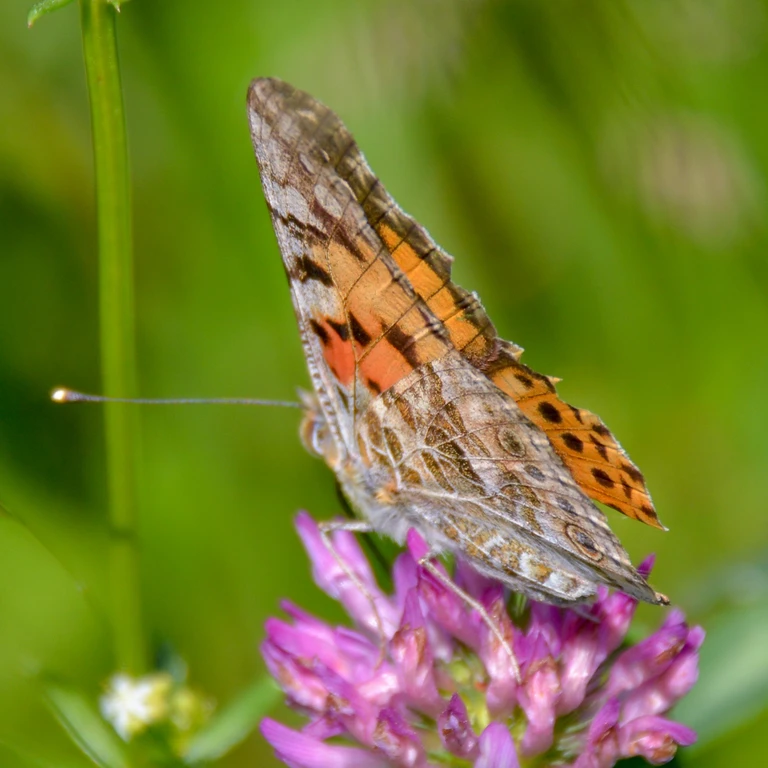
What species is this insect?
Vanessa cardui
